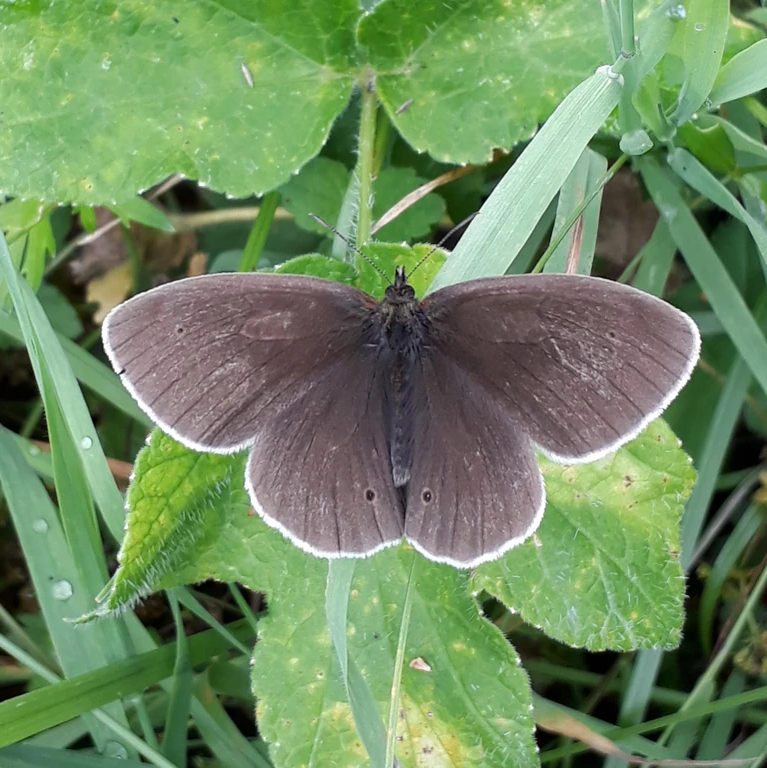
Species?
Aphantopus hyperantus
